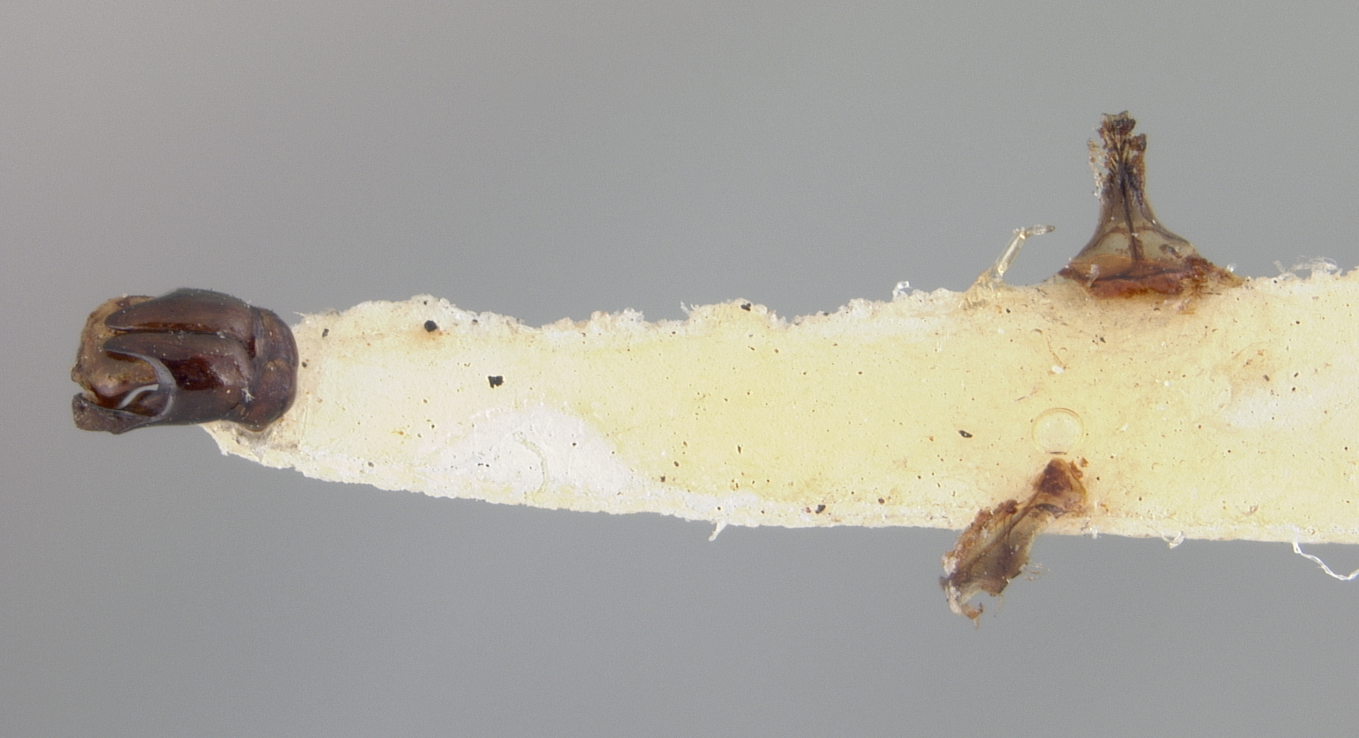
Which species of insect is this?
Andrena radialis
